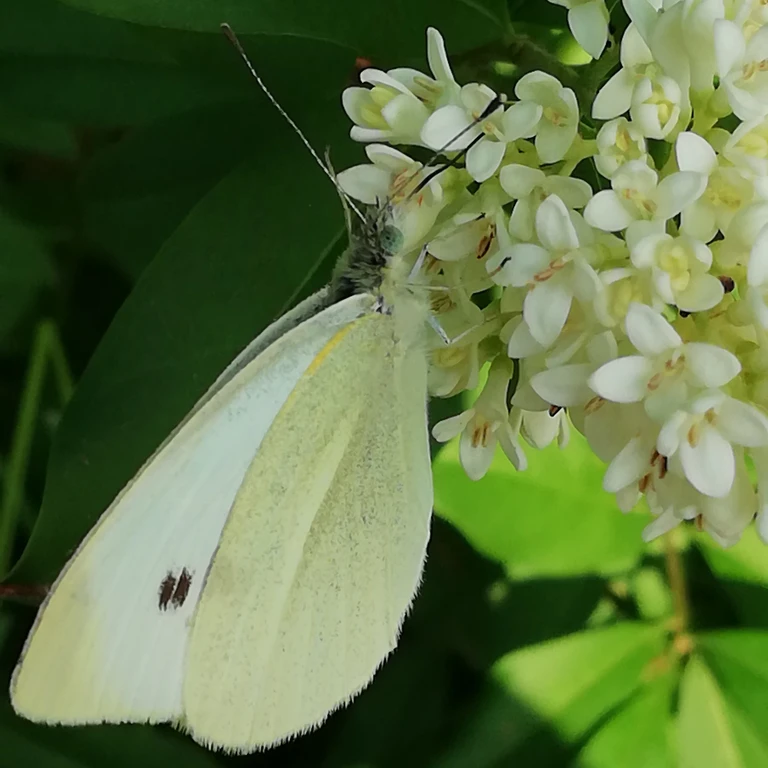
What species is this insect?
Pieris rapae
